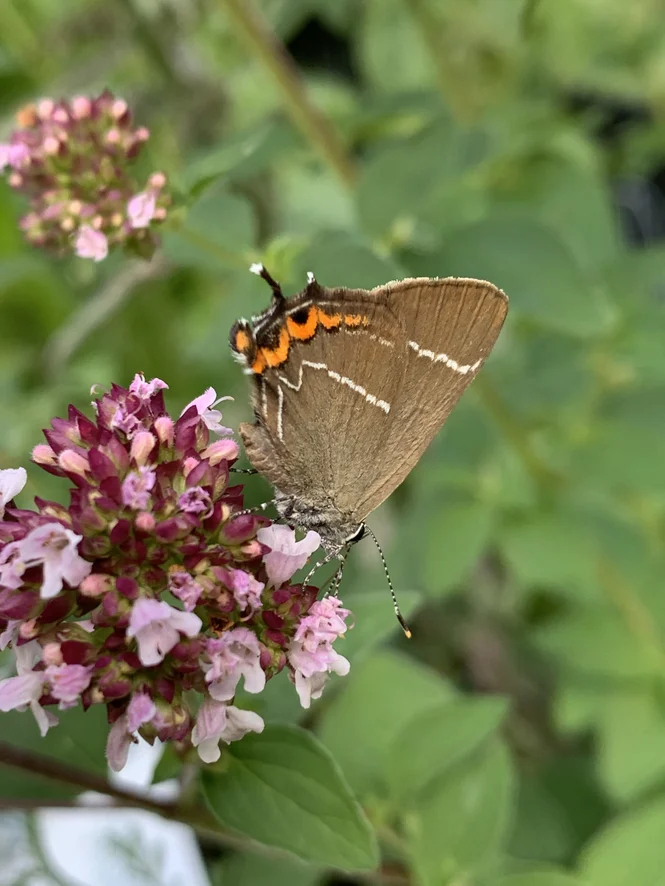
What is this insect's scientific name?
Satyrium w-album
